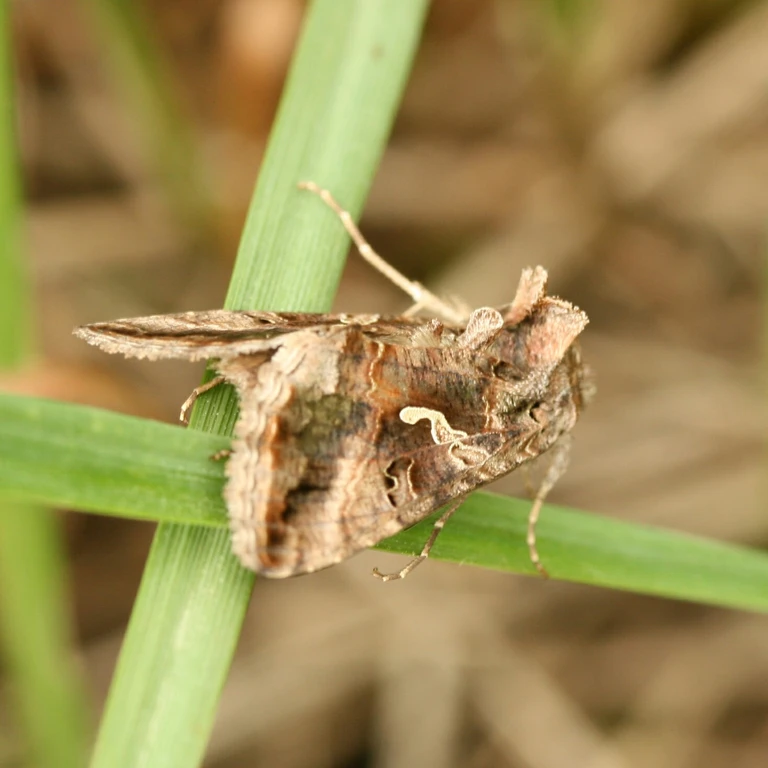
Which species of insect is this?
Autographa gamma
